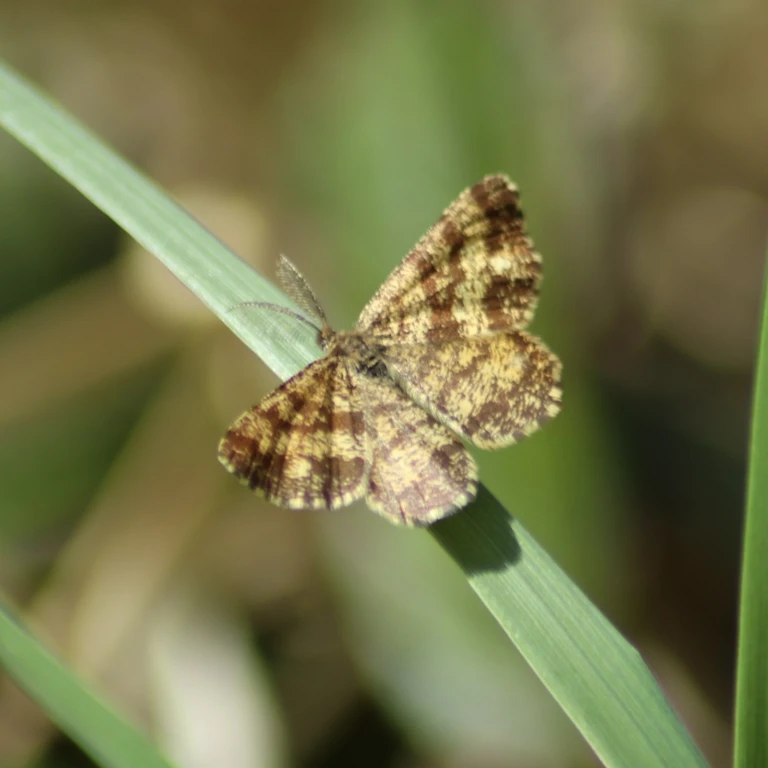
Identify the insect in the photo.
Ematurga atomaria
